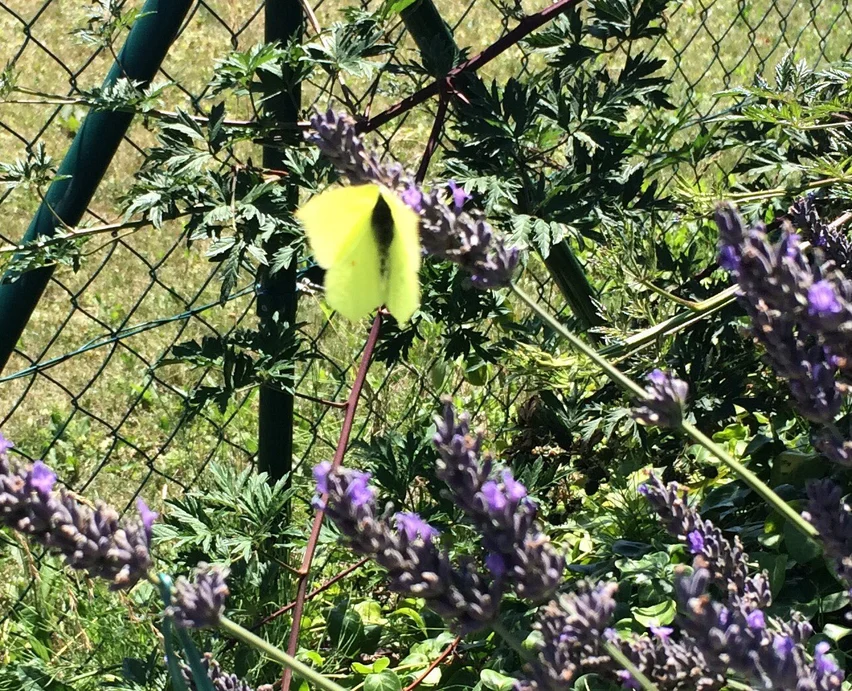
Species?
Gonepteryx rhamni
